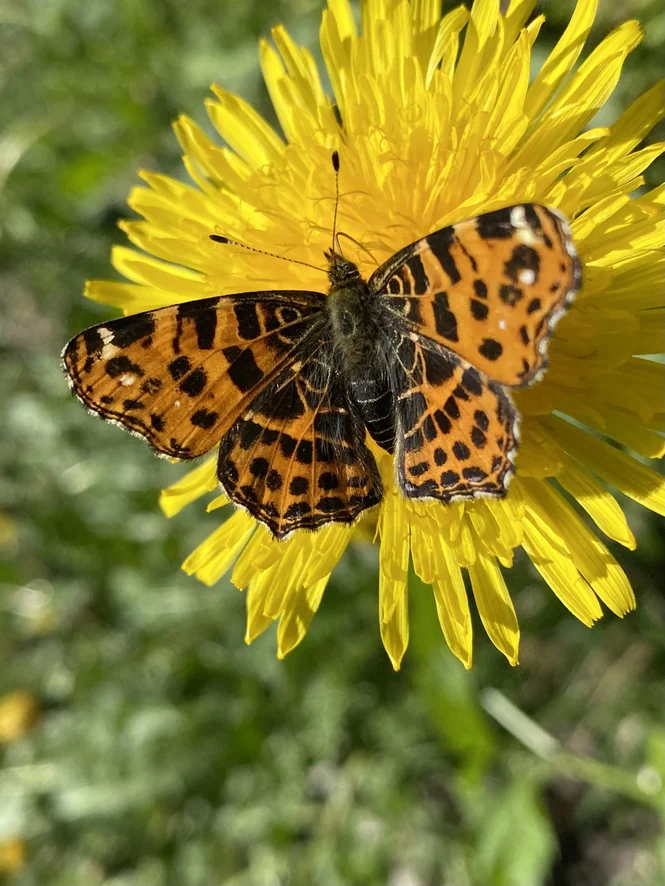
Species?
Araschnia levana
